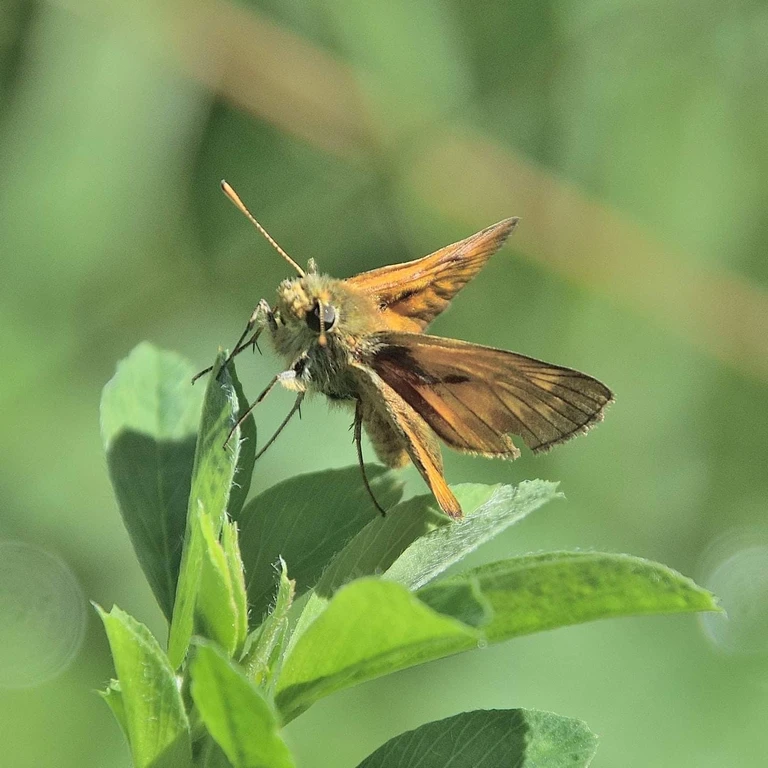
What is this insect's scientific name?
Ochlodes sylvanus (also Ochlodes venata)
